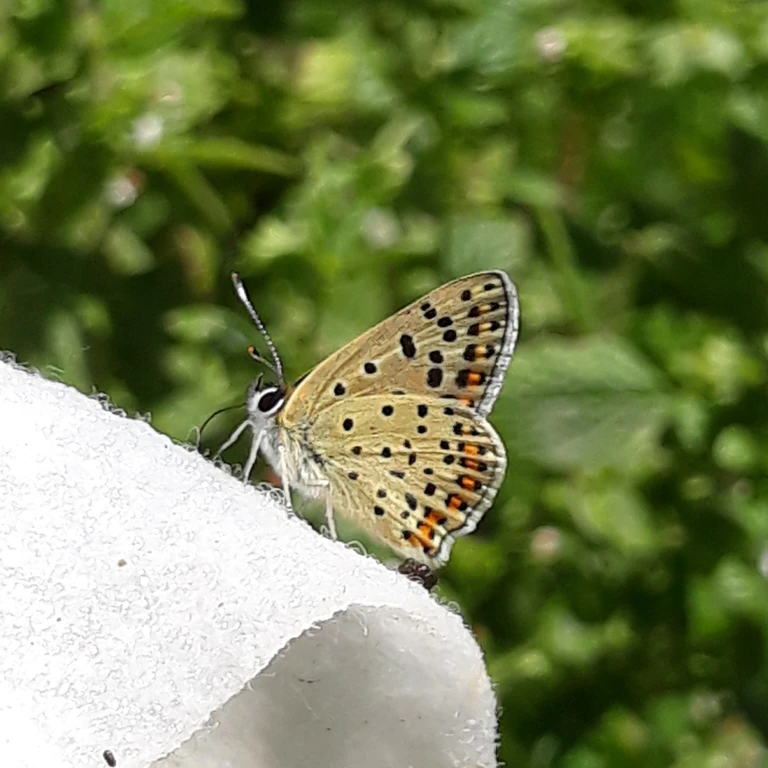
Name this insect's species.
Lycaena tityrus (also Loweia tityrus)
